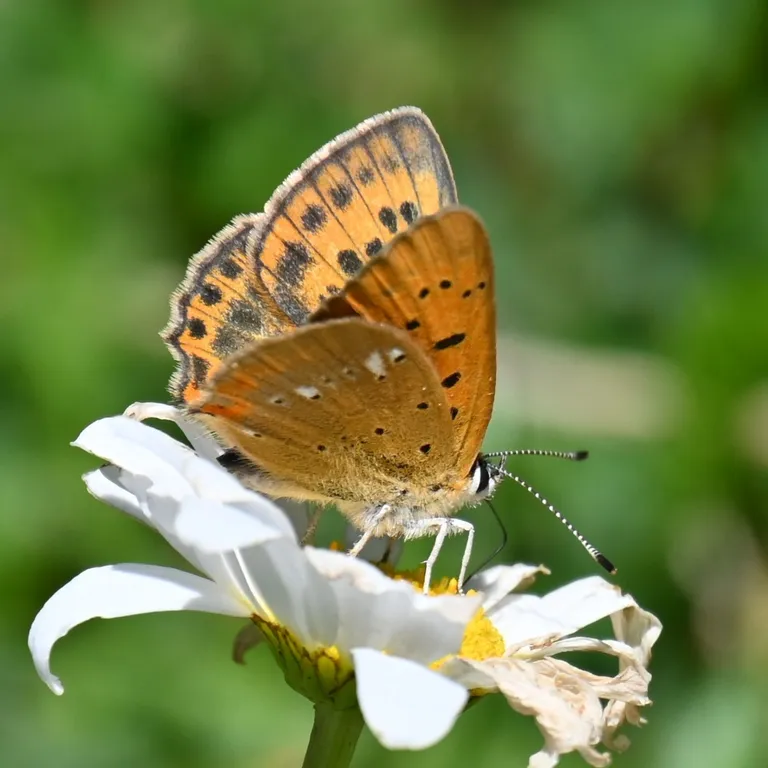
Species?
Lycaena virgaureae
